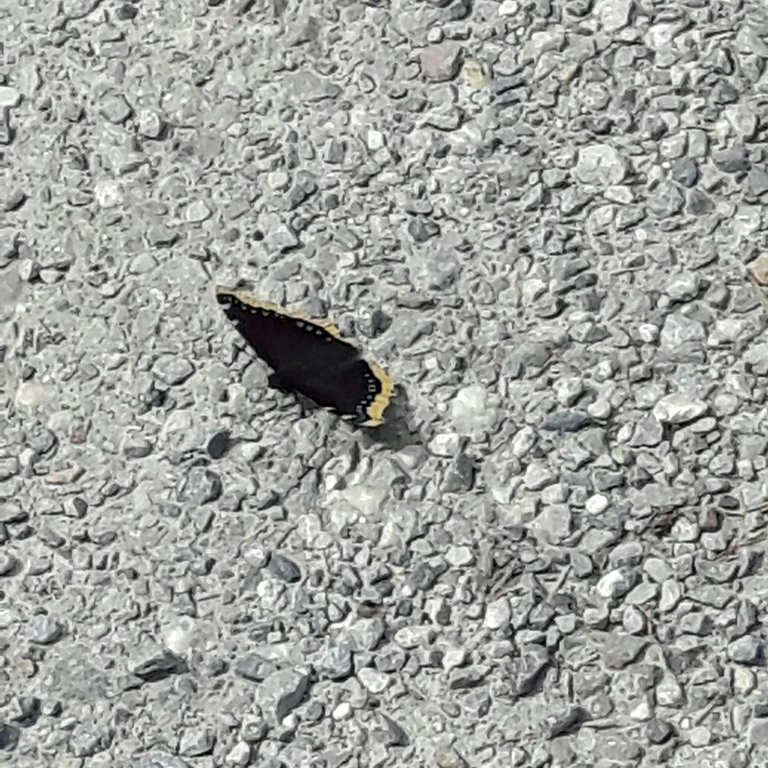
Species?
Nymphalis antiopa
